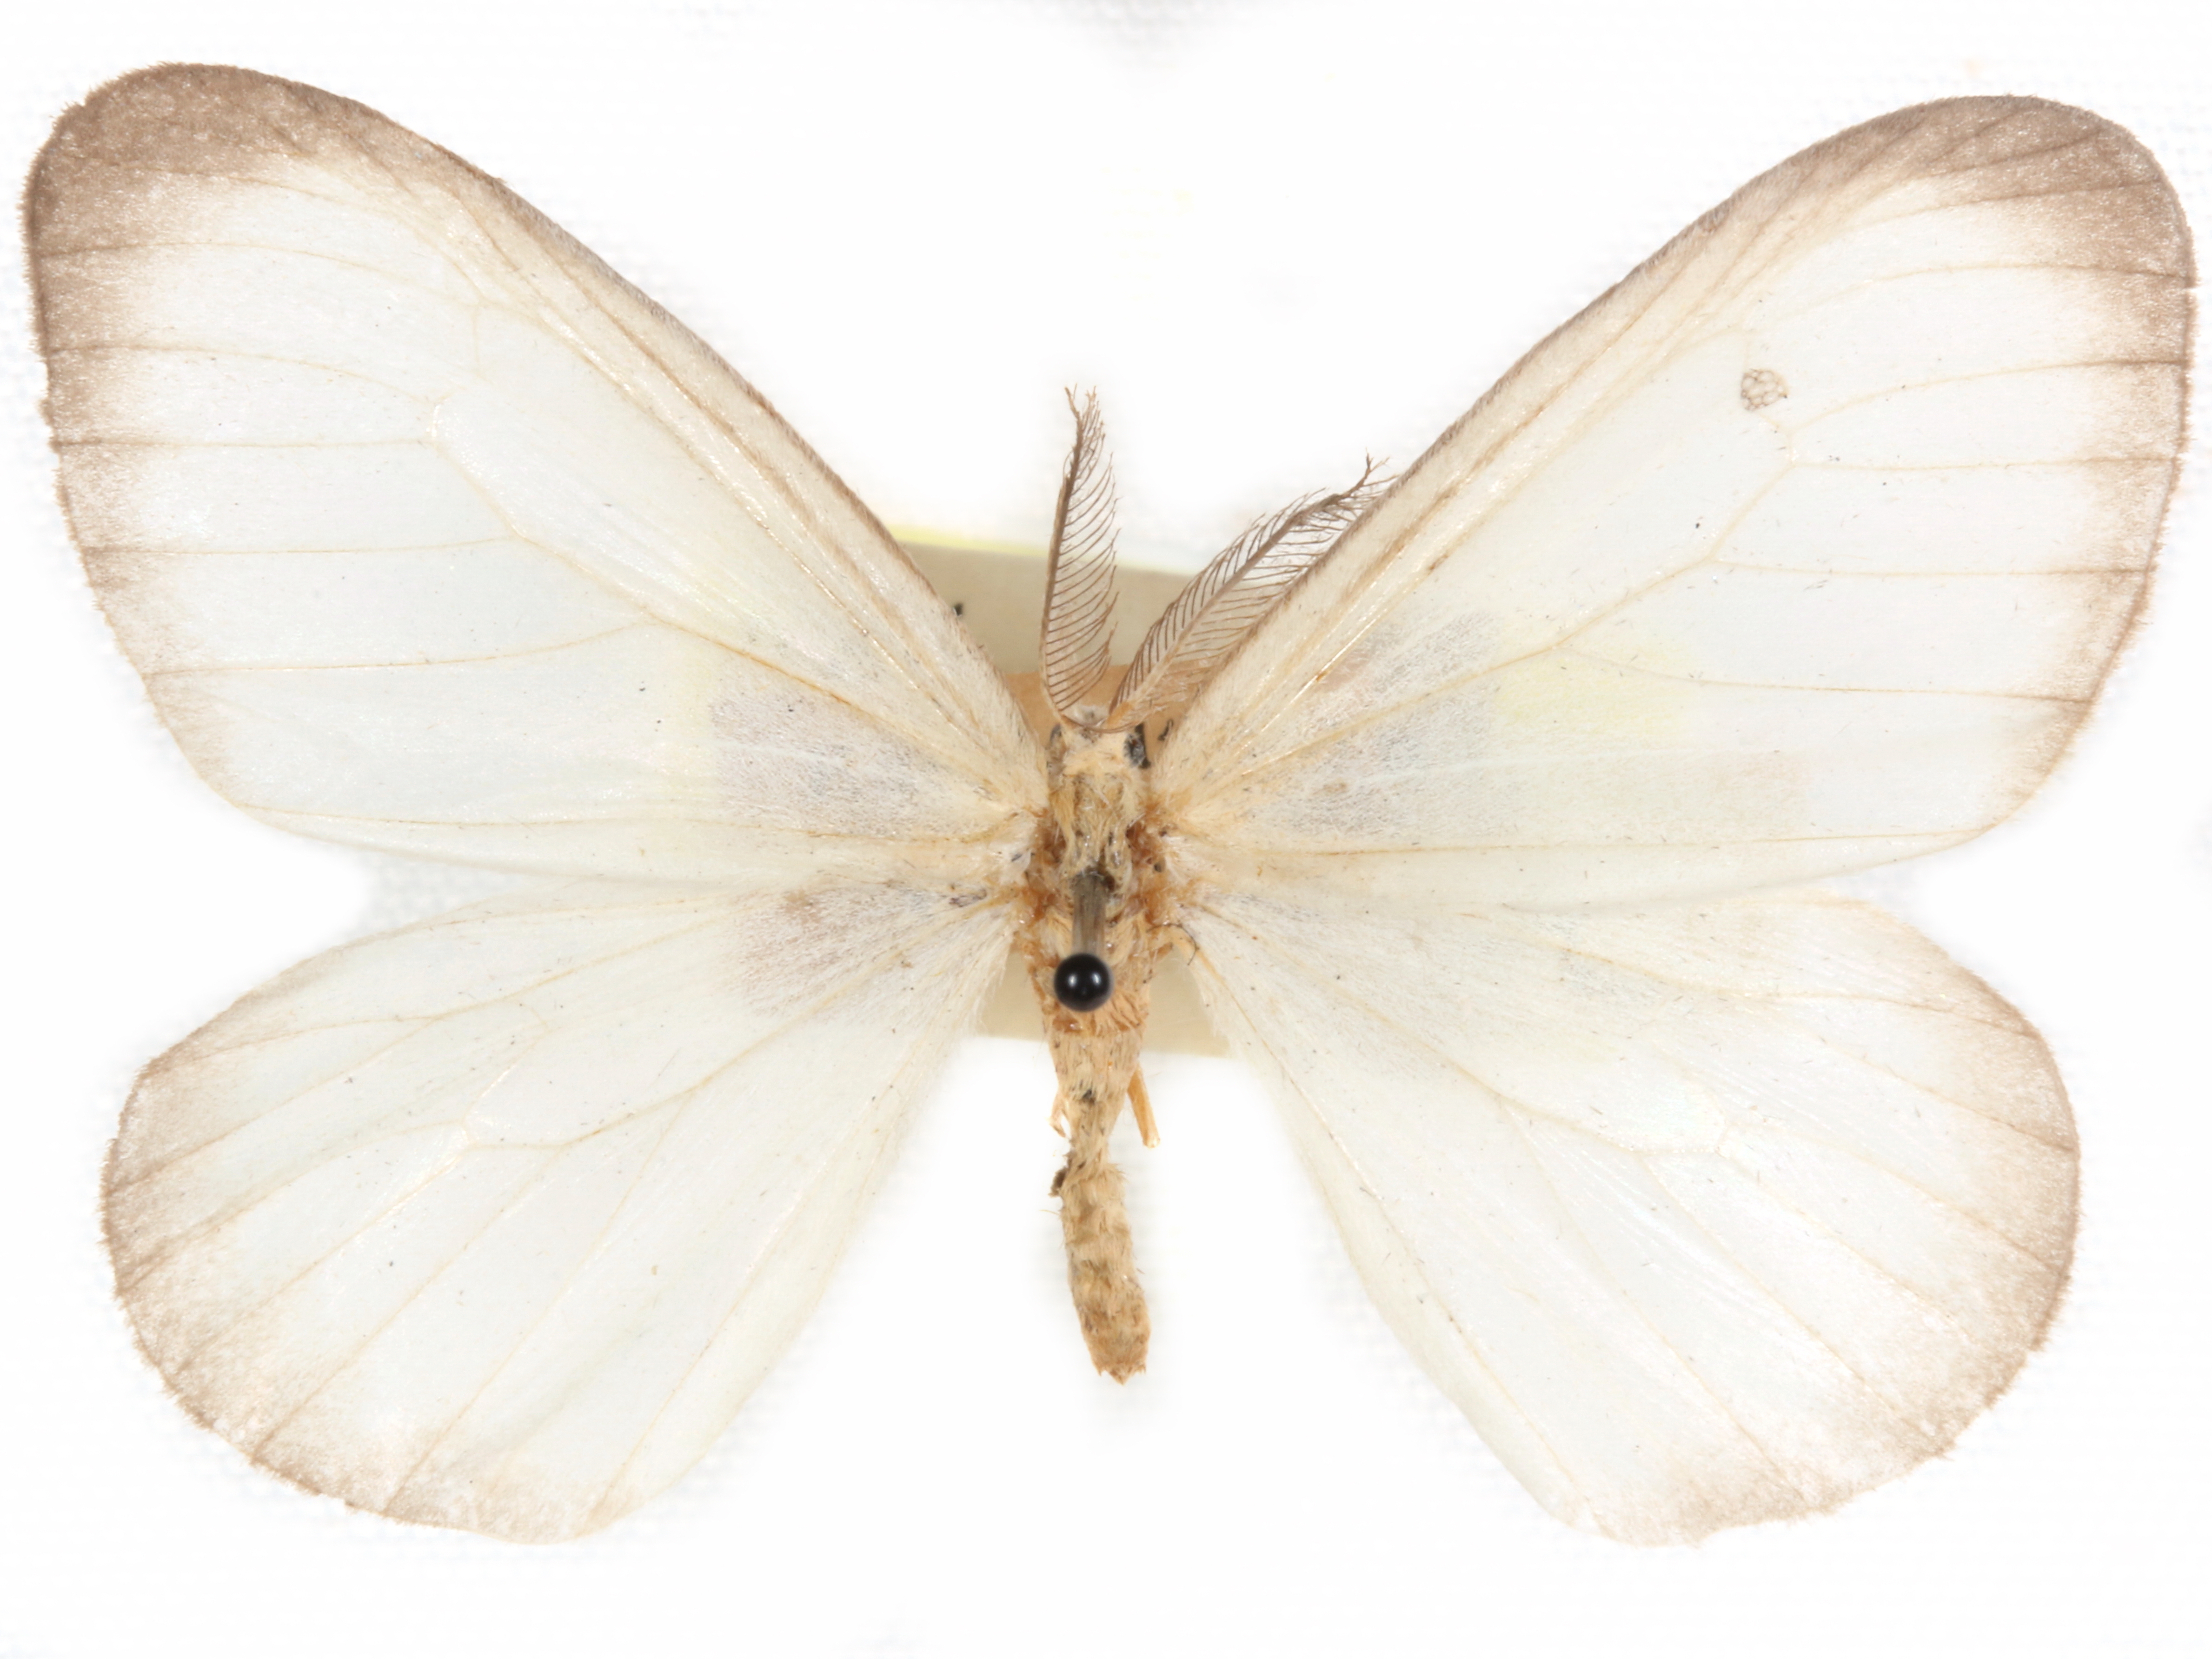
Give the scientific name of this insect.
Etobema antra
